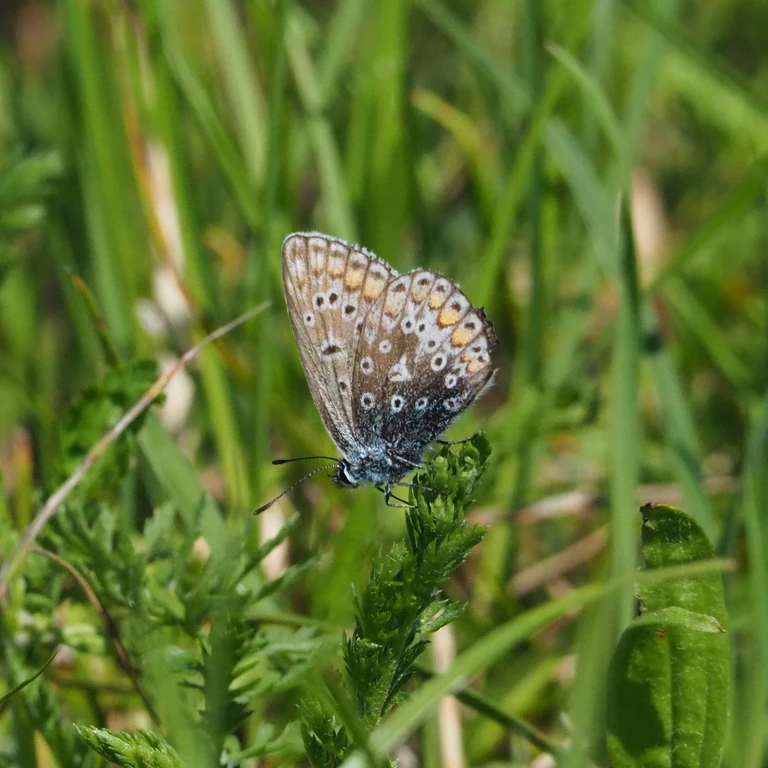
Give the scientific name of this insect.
Polyommatus icarus
